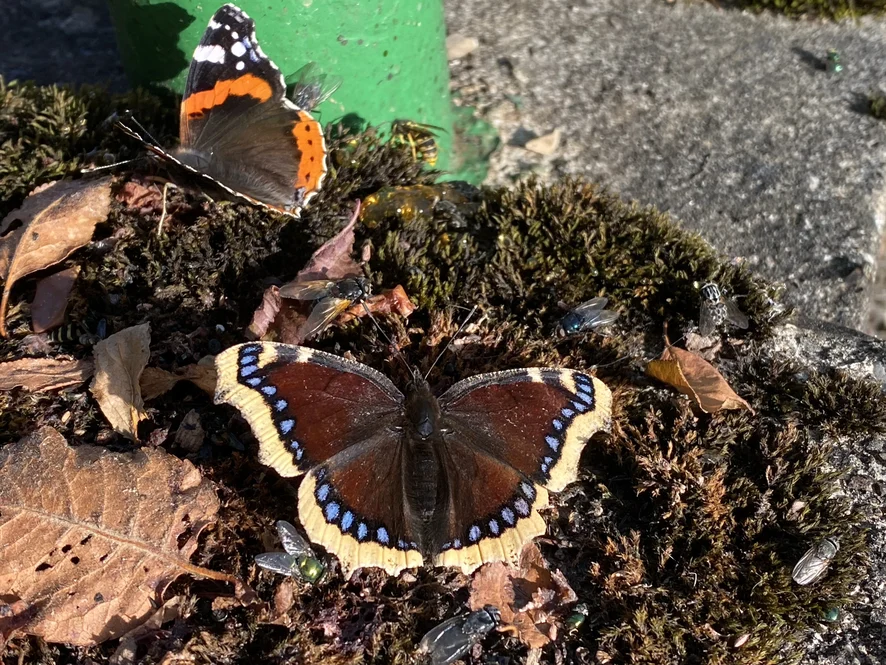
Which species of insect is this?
Nymphalis antiopa
